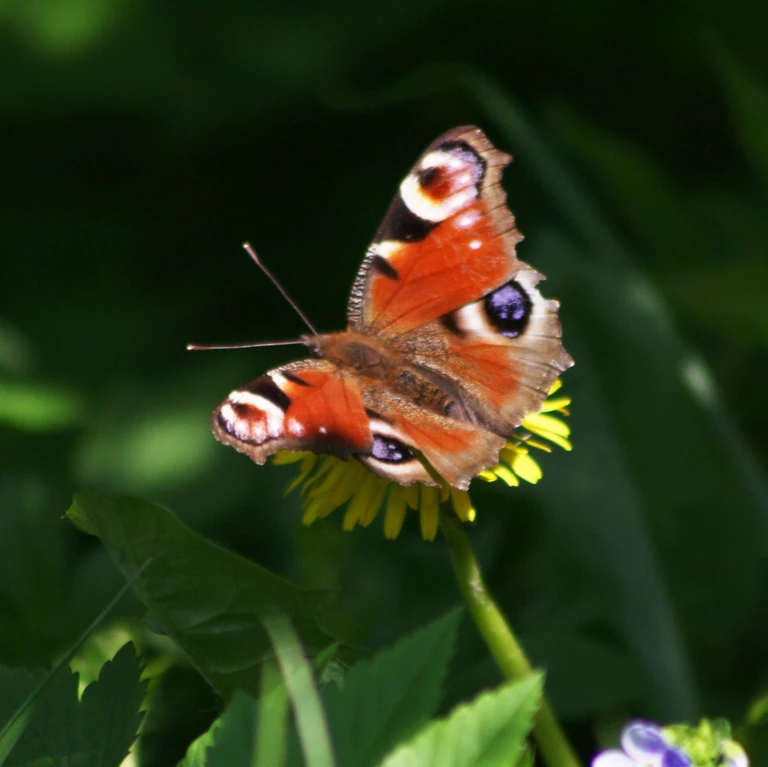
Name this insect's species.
Aglais io
